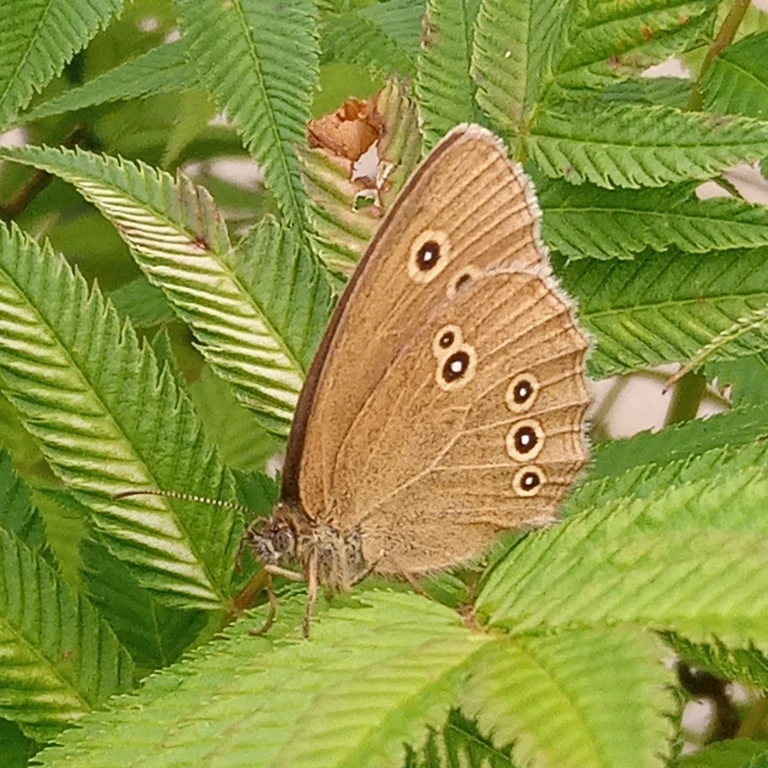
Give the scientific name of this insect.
Aphantopus hyperantus
